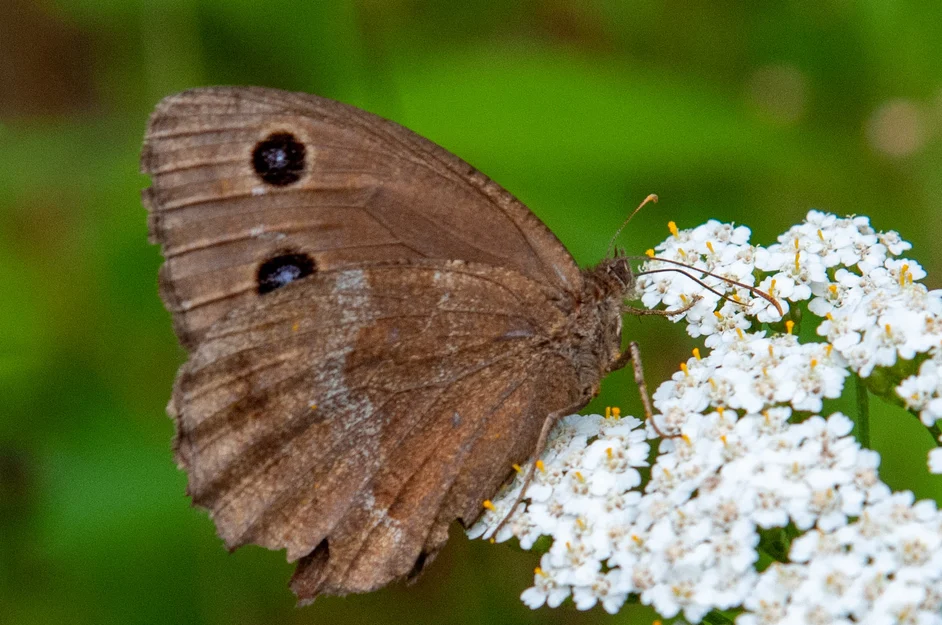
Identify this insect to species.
Minois dryas
